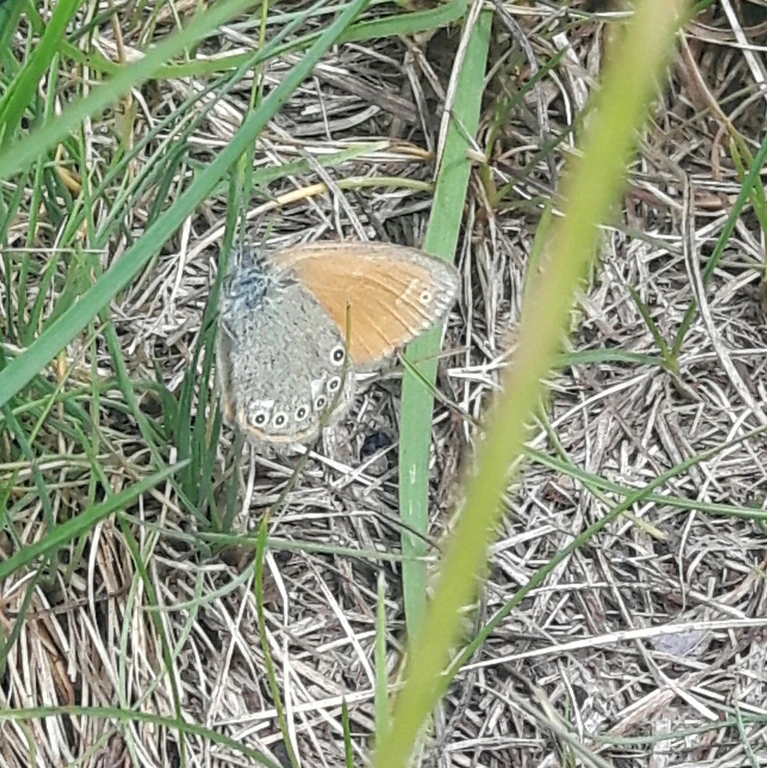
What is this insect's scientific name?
Coenonympha glycerion (also Coenonympha iphis)
